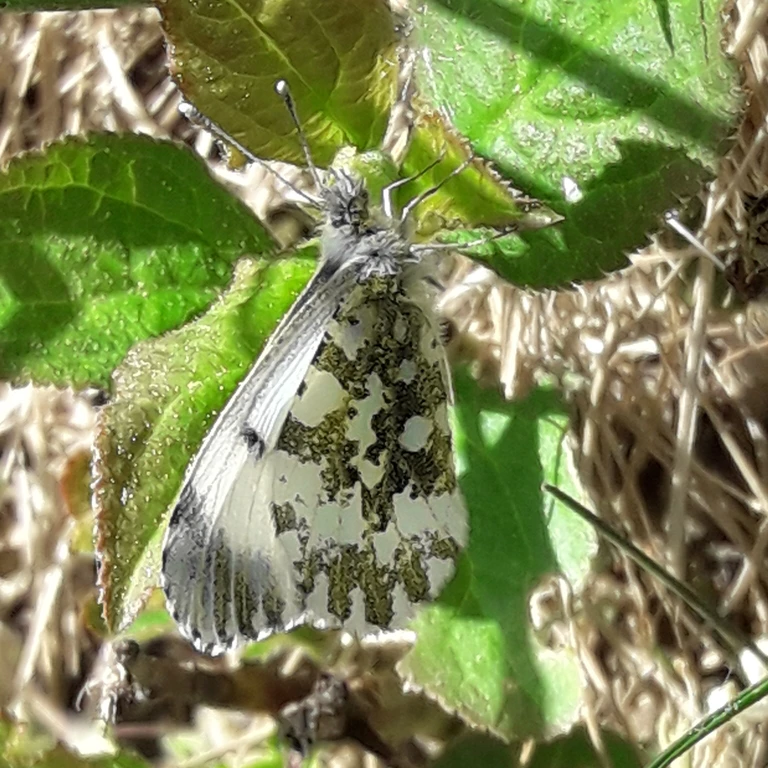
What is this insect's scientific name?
Anthocharis cardamines
